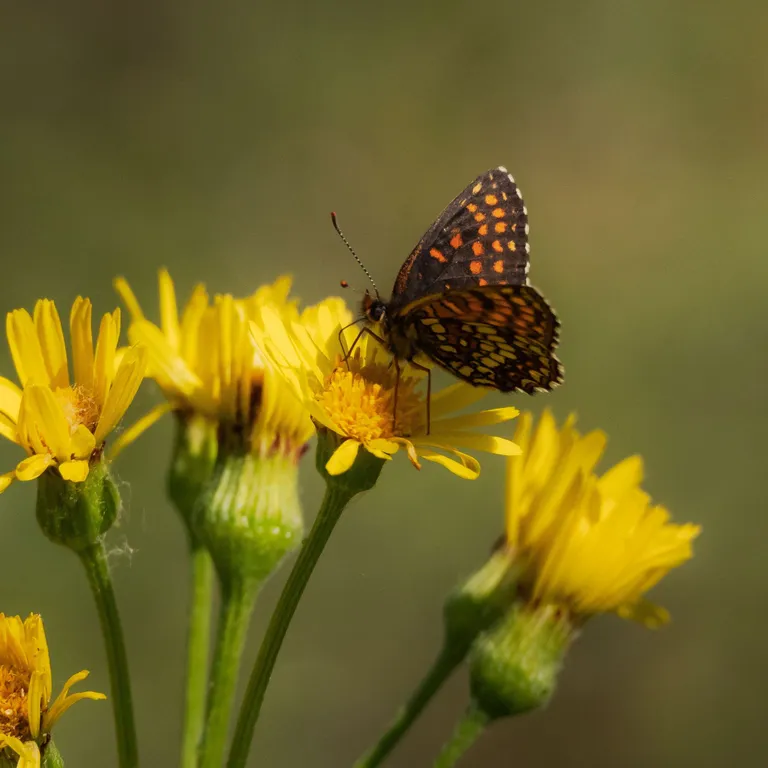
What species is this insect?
Melitaea diamina
